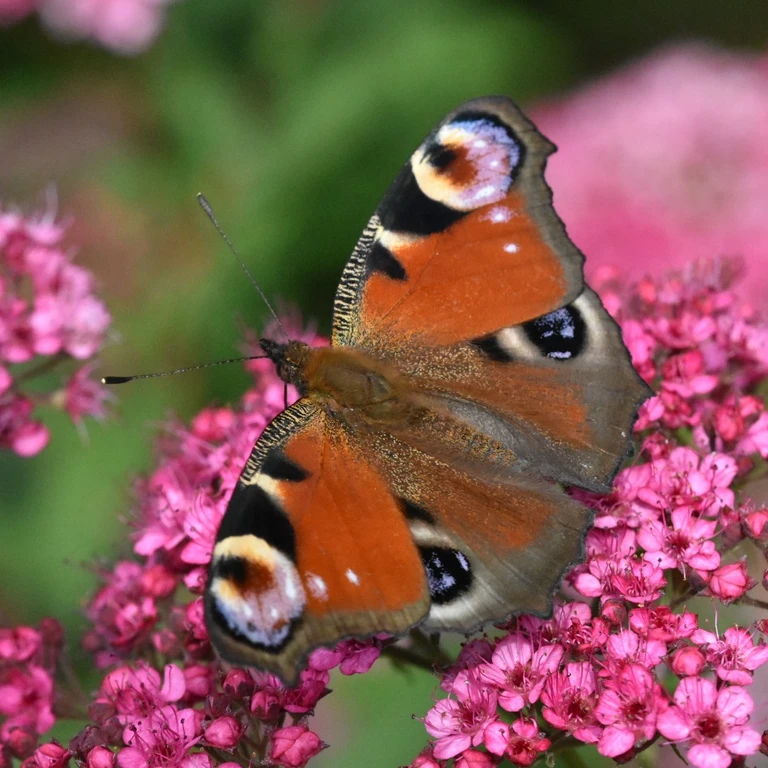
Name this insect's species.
Aglais io
